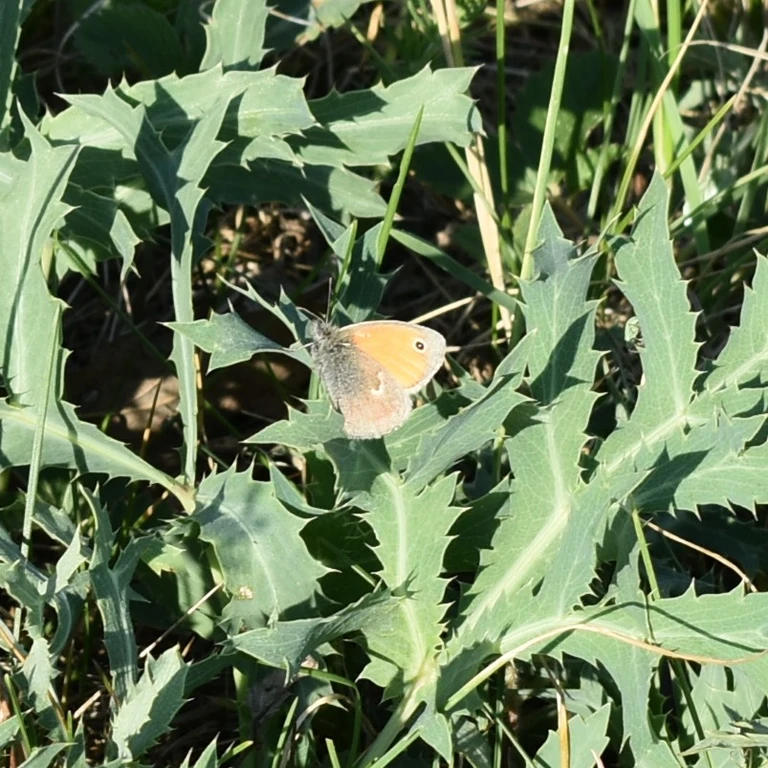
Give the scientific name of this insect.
Coenonympha pamphilus
